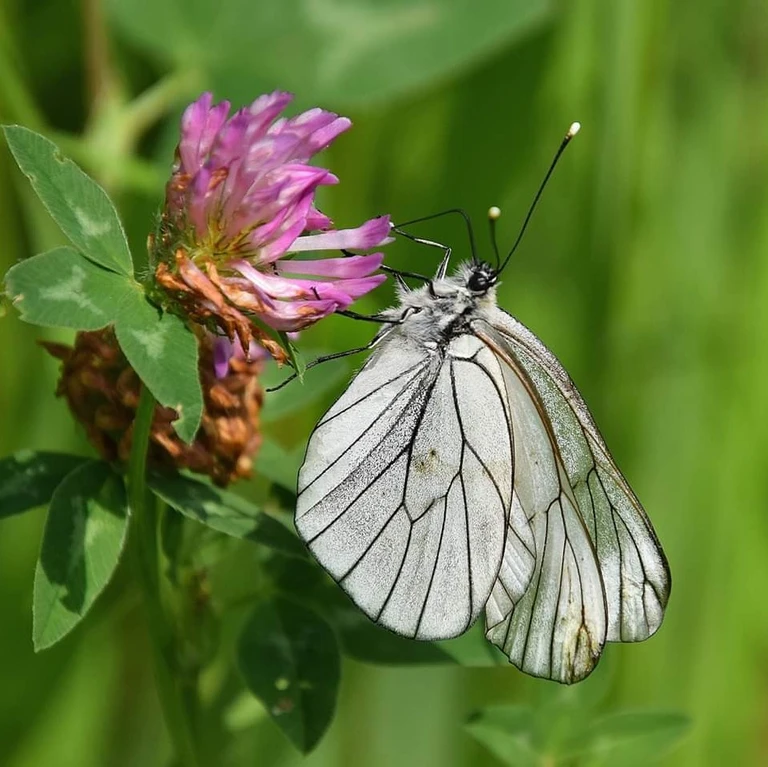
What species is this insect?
Aporia crataegi
